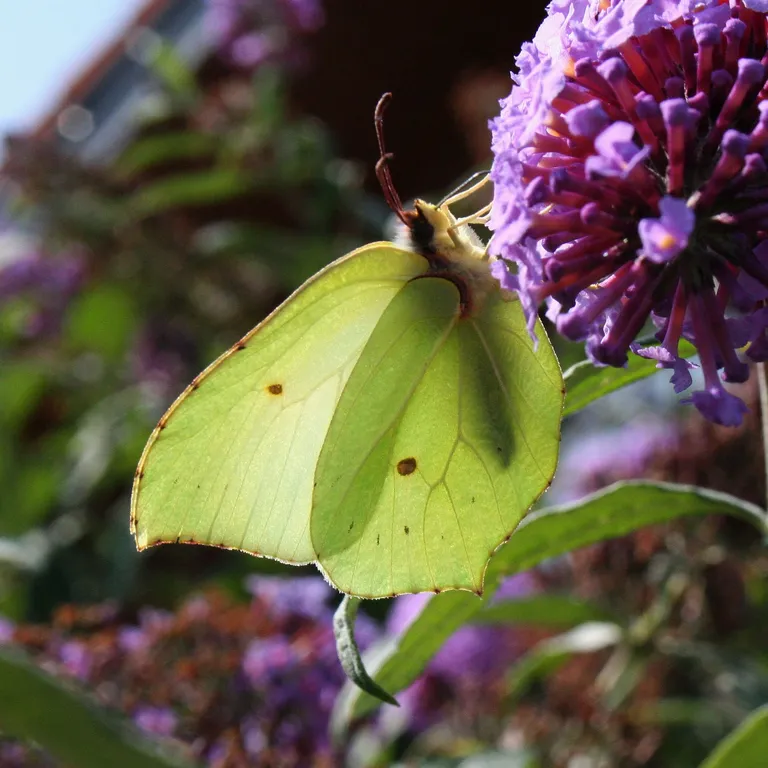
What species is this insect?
Gonepteryx rhamni
